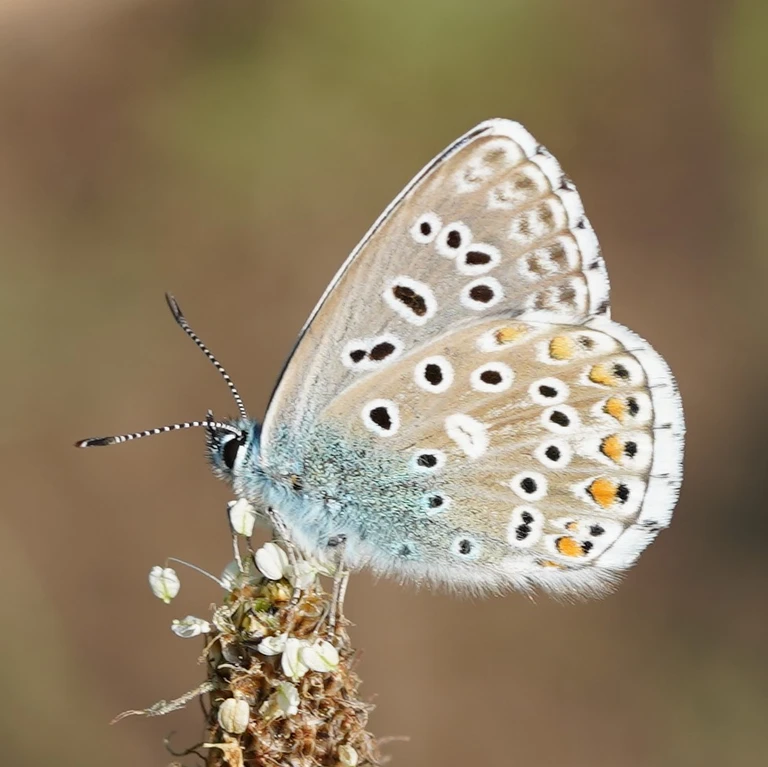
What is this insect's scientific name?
Lysandra bellargus
